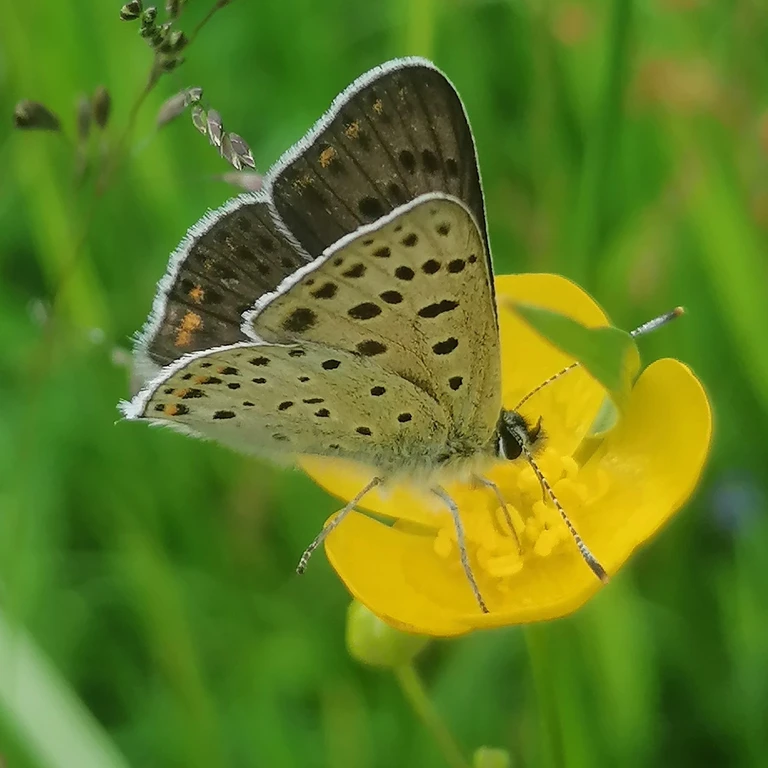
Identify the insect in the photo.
Lycaena tityrus (also Loweia tityrus)
